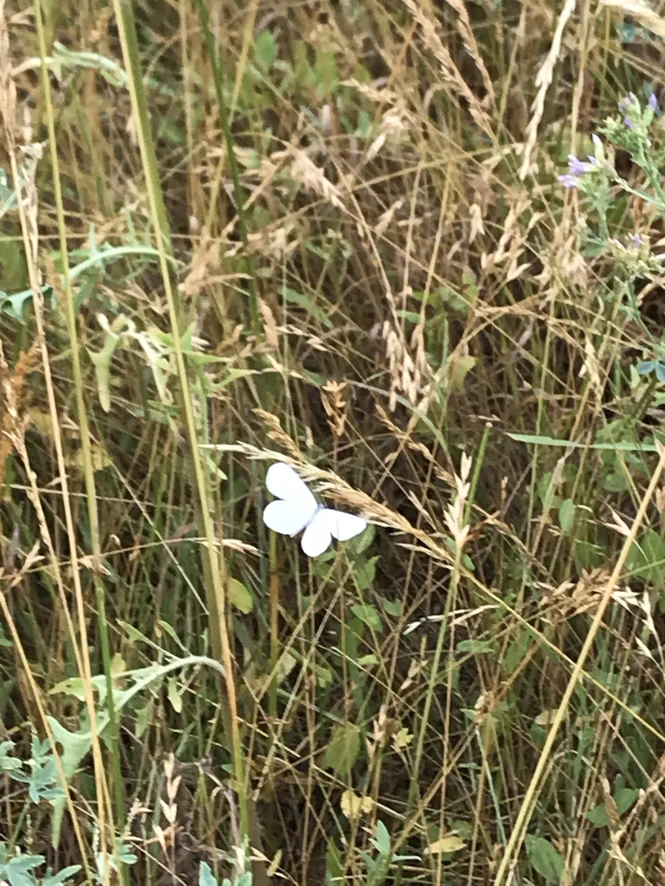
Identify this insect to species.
Leptidea sinapis/juvernica
